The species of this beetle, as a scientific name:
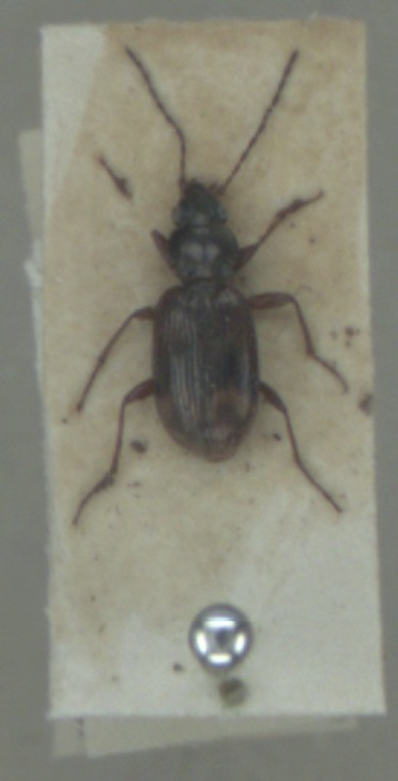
Bembidion dentellum
